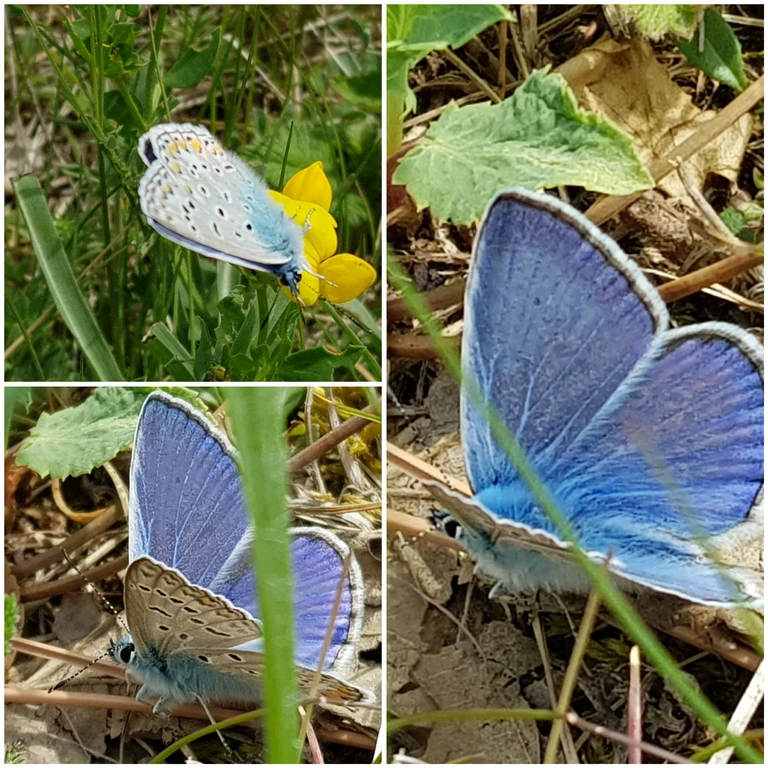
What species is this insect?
Polyommatus icarus
